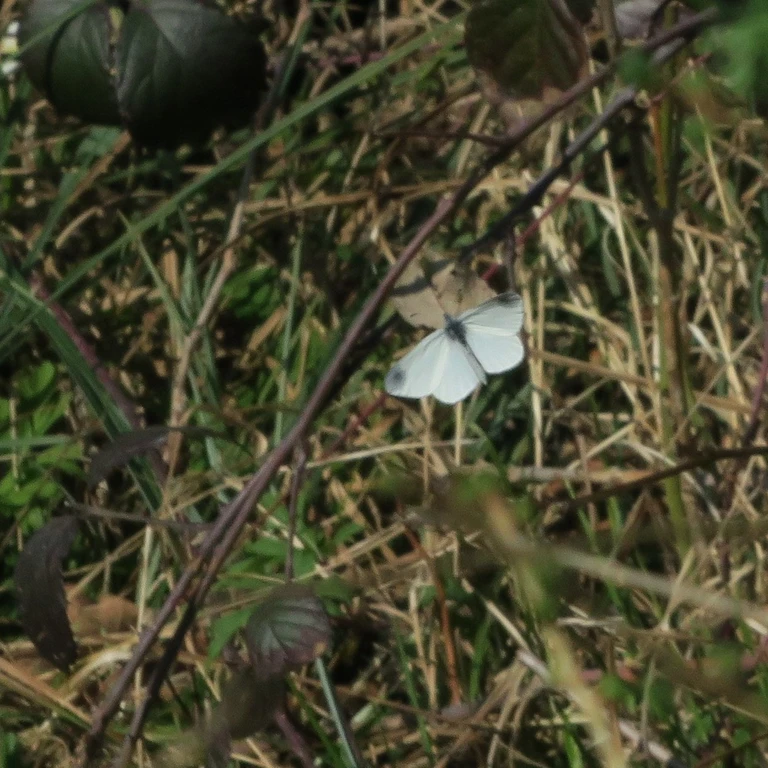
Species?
Leptidea sinapis/juvernica
